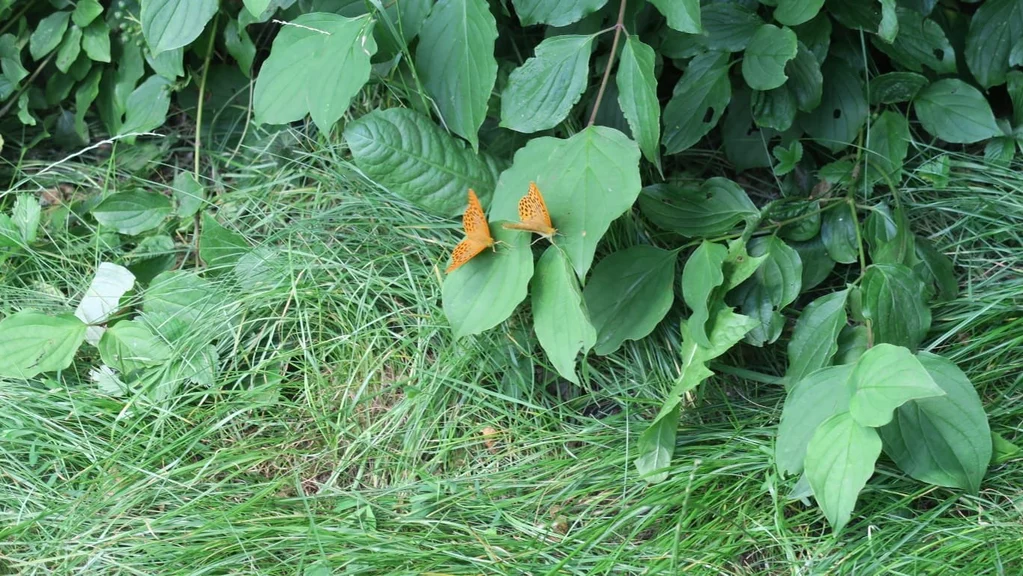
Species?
Argynnis paphia
